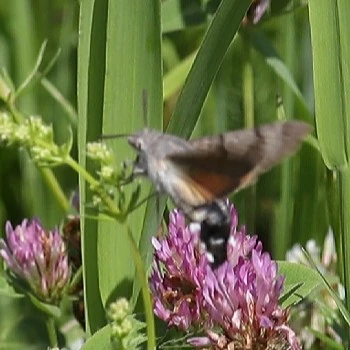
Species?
Macroglossum stellatarum
